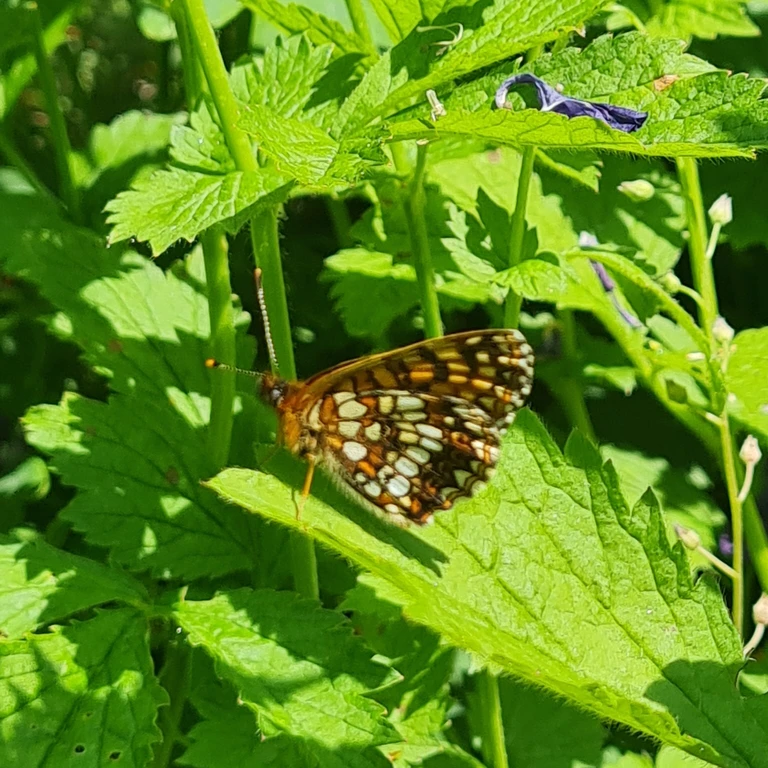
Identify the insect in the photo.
Melitaea diamina
